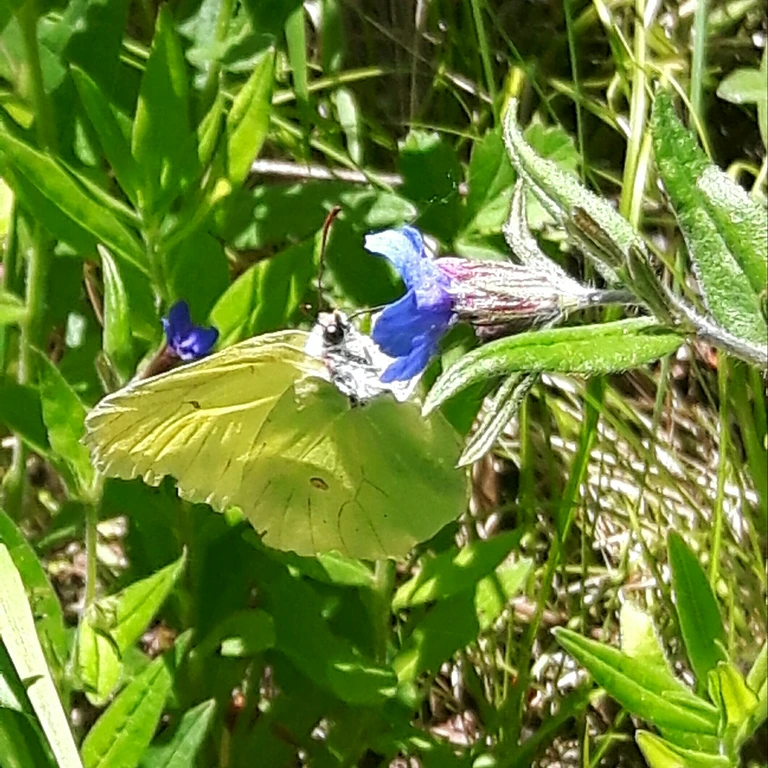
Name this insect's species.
Gonepteryx rhamni
